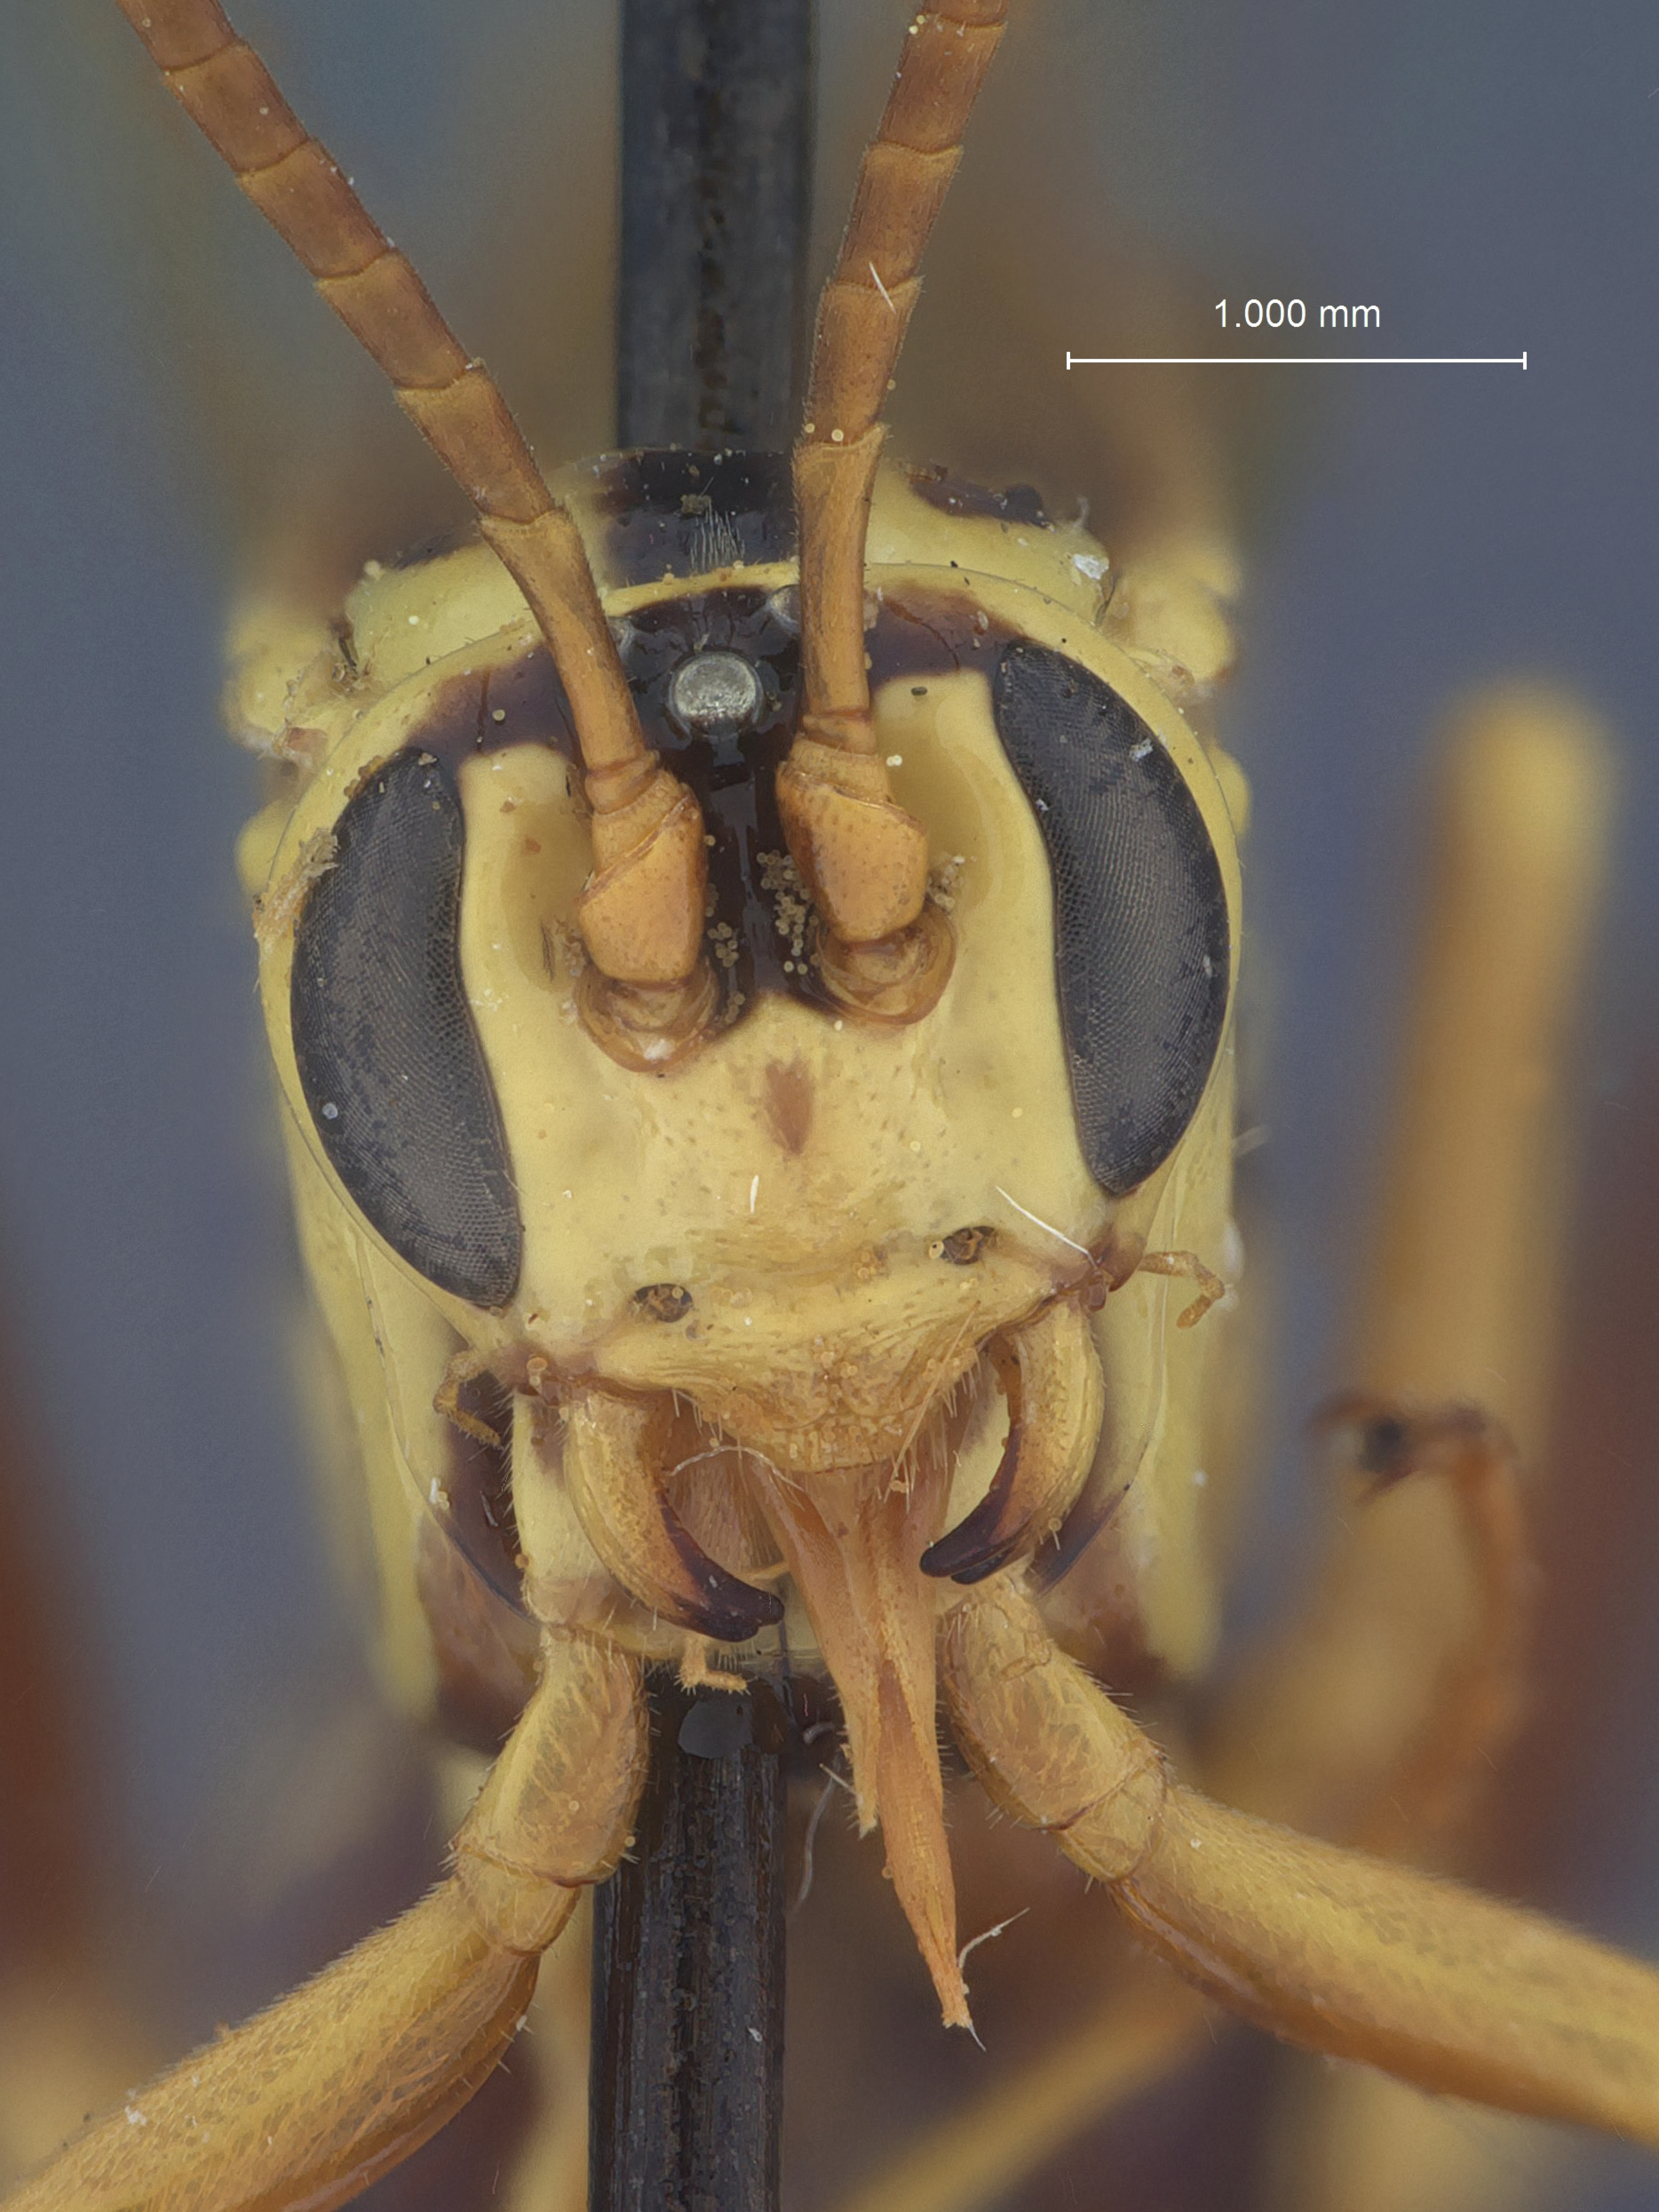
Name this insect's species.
Ceratogastra ornata
